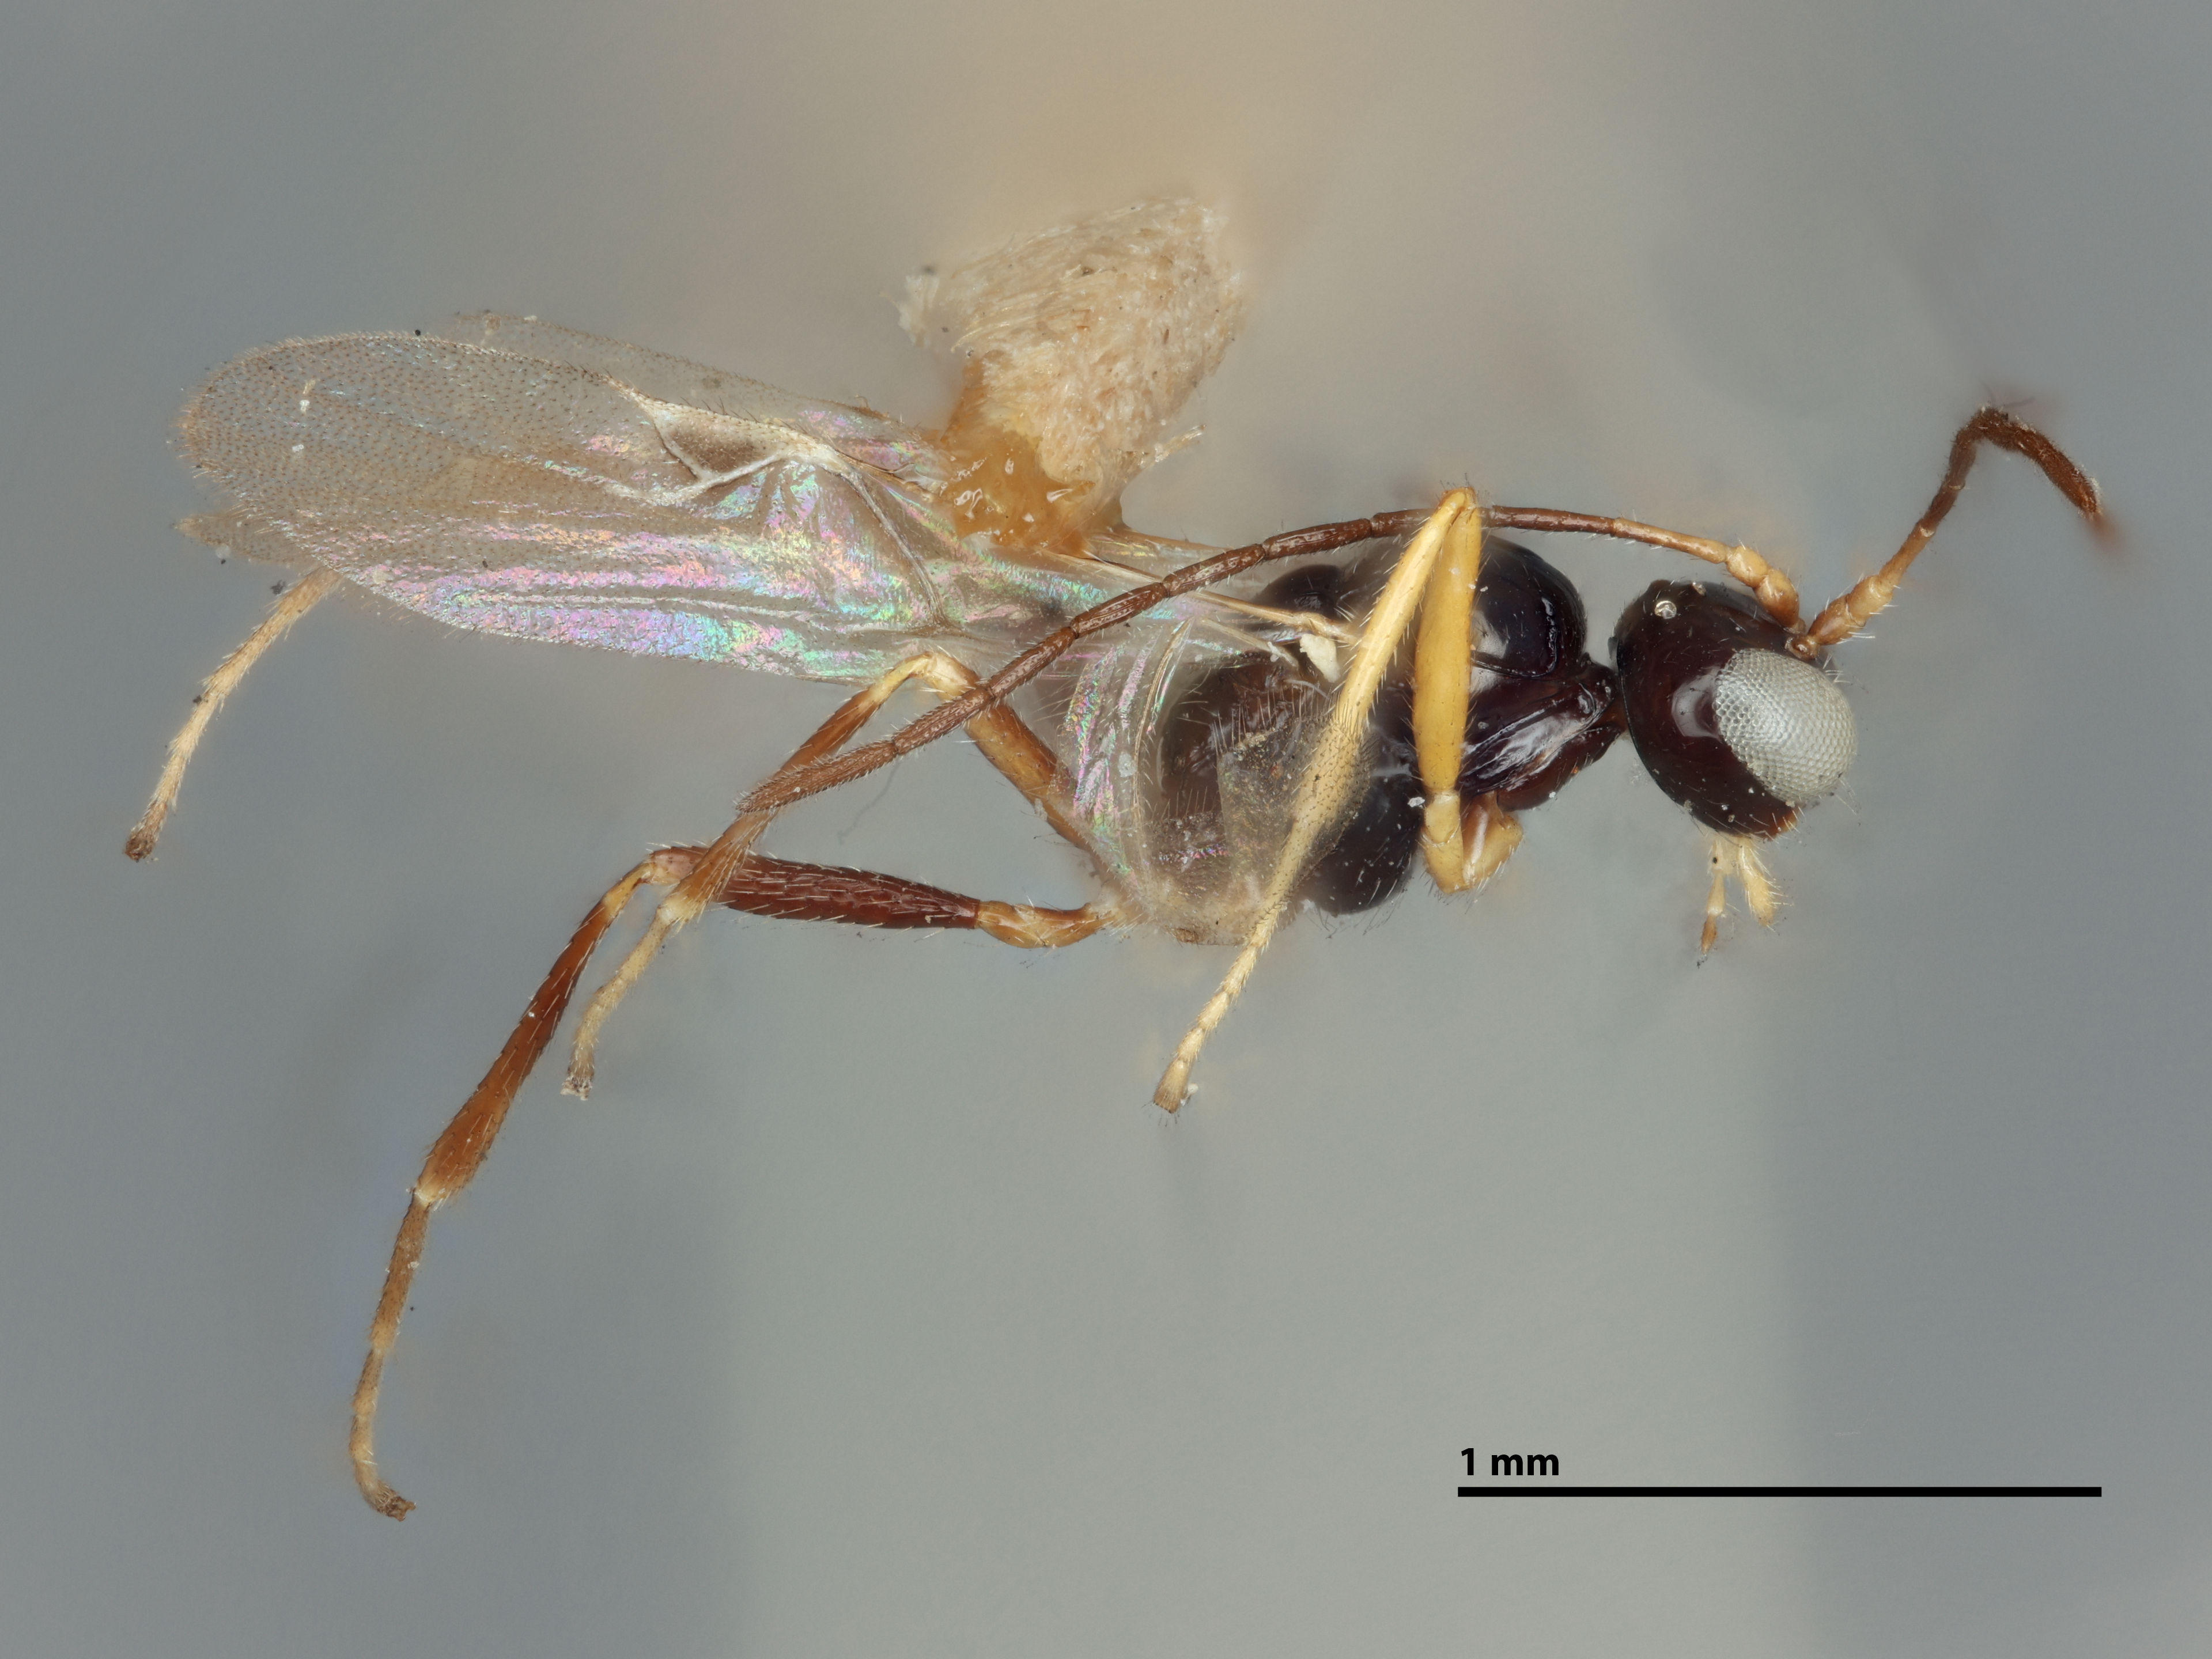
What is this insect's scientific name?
Trioxys infrequens
